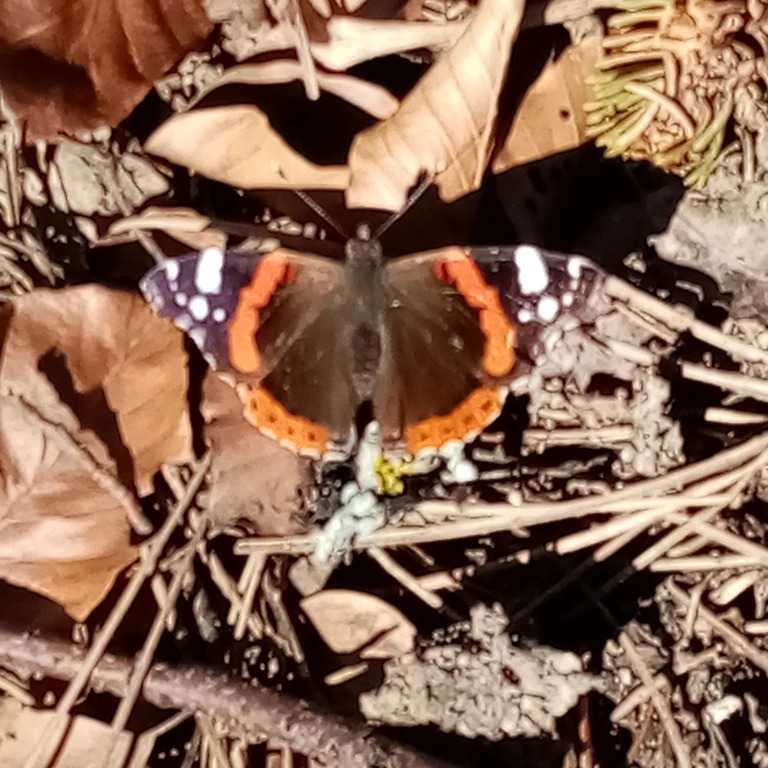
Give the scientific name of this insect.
Vanessa atalanta
